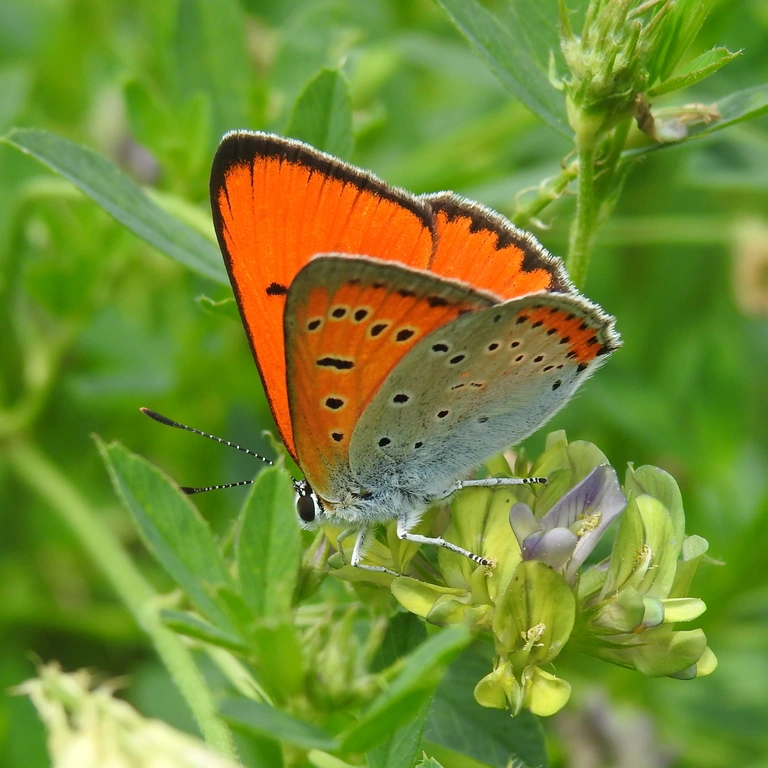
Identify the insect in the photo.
Lycaena dispar
